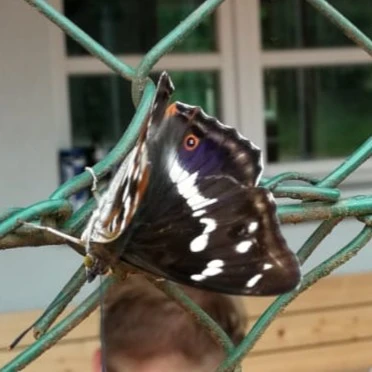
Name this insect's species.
Apatura iris
